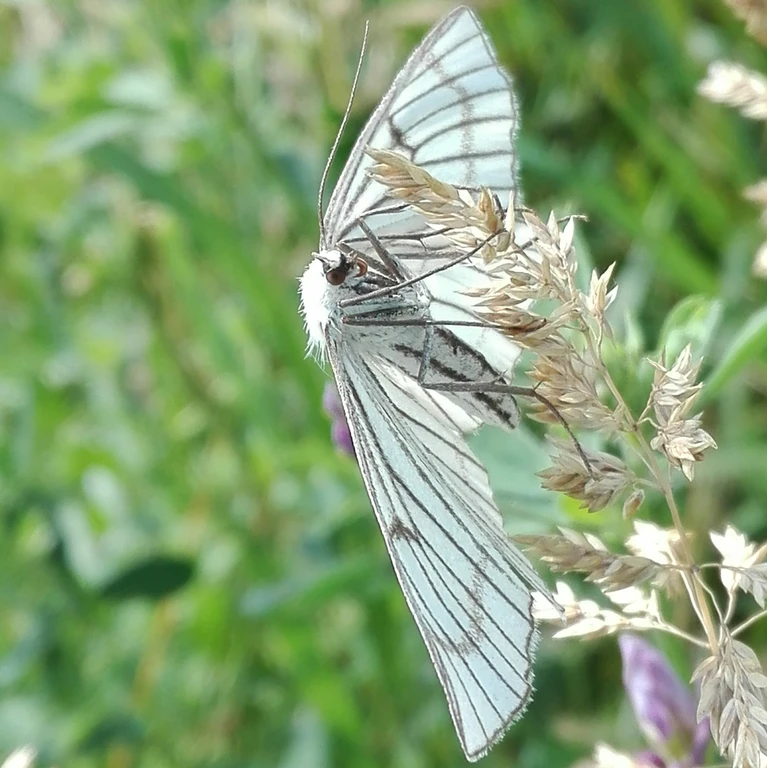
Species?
Siona lineata
